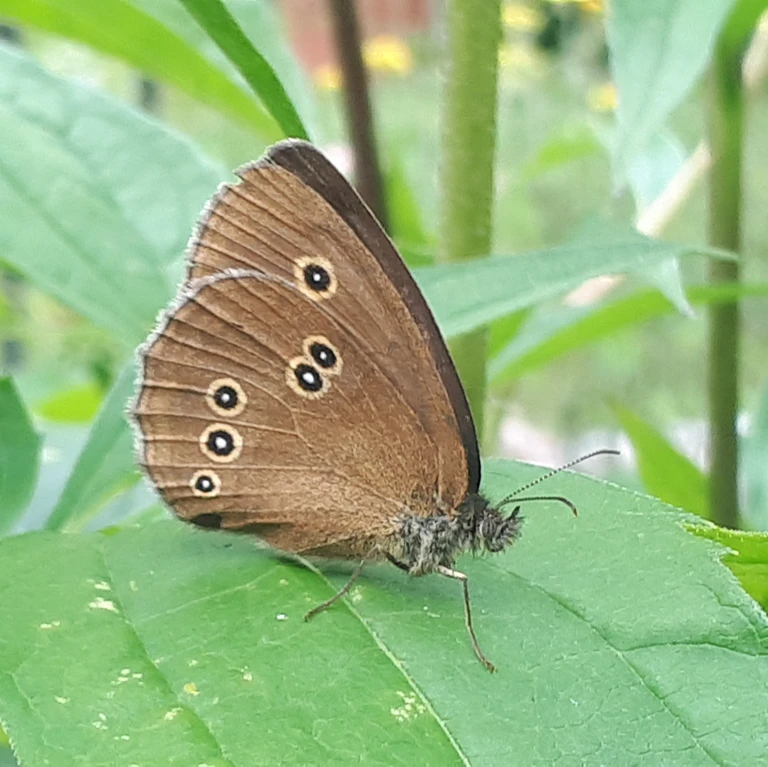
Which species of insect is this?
Aphantopus hyperantus
